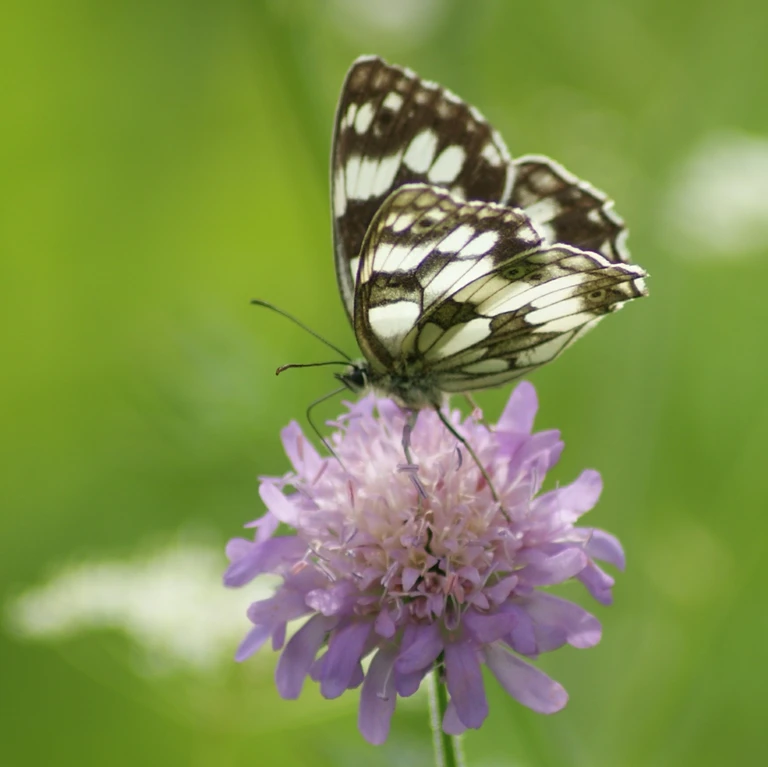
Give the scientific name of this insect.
Melanargia galathea
